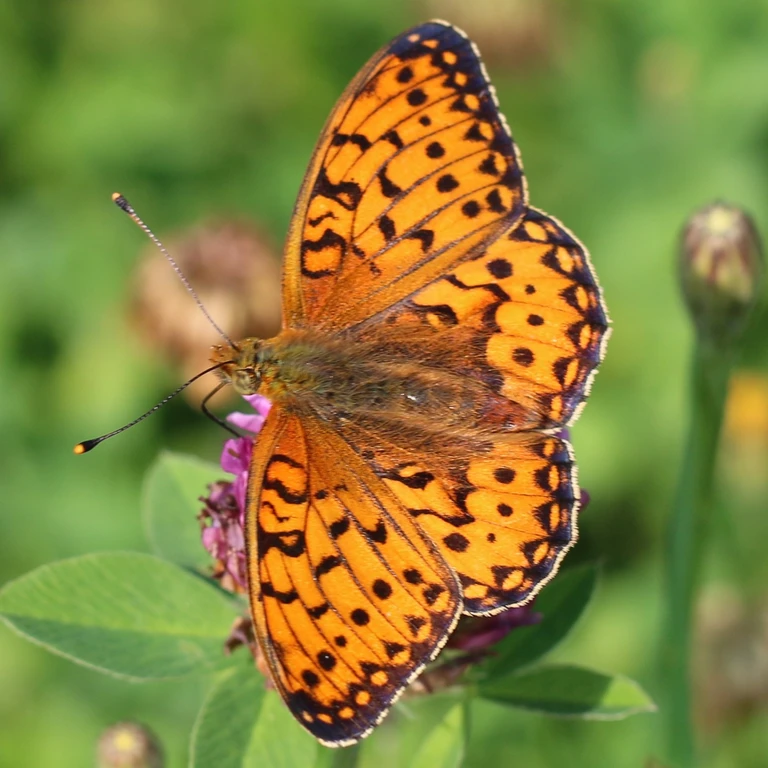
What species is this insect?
Speyeria aglaja
